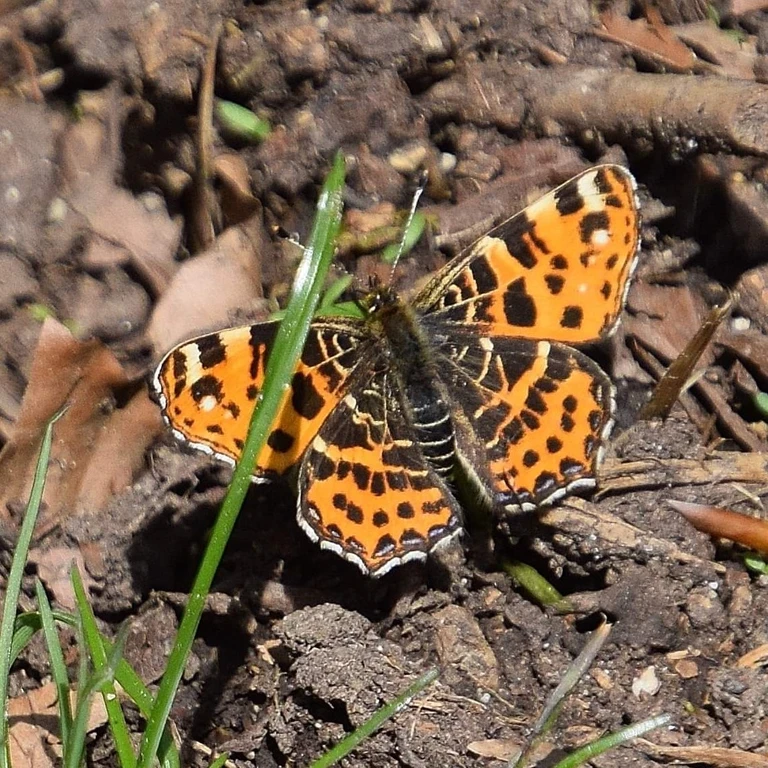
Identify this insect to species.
Araschnia levana
